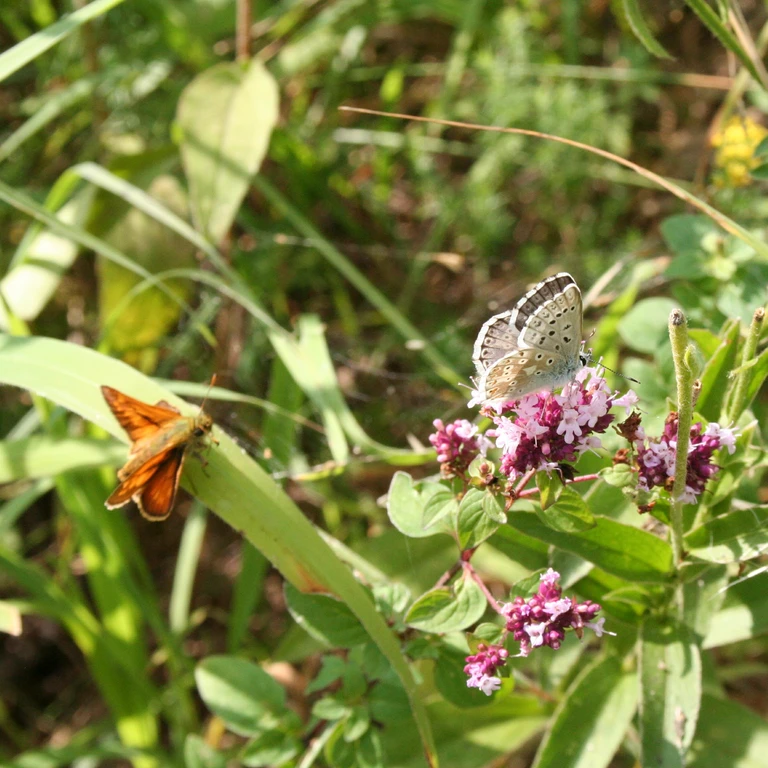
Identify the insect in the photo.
Lysandra coridon
